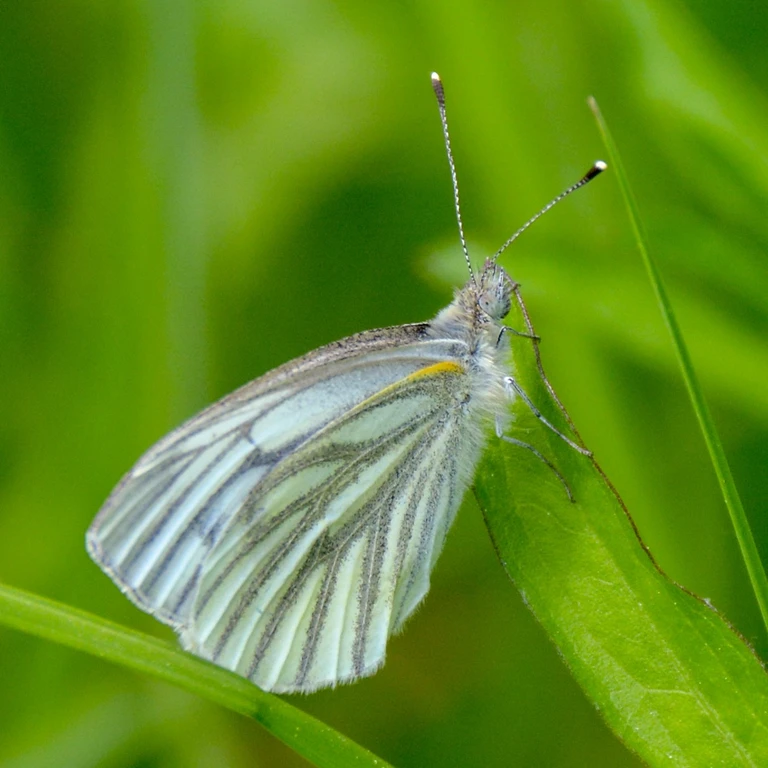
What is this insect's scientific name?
Pieris napi
